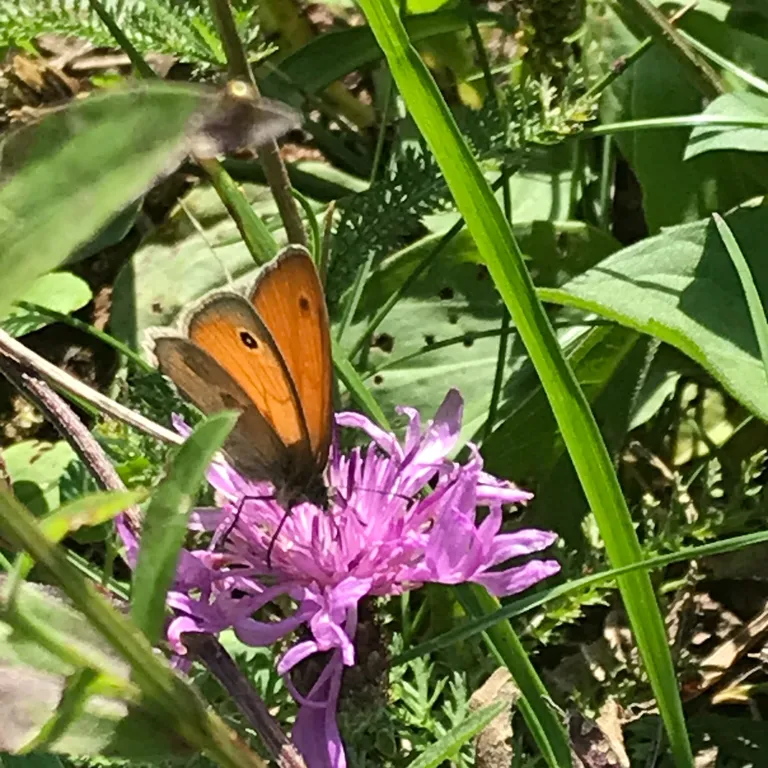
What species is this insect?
Coenonympha pamphilus
